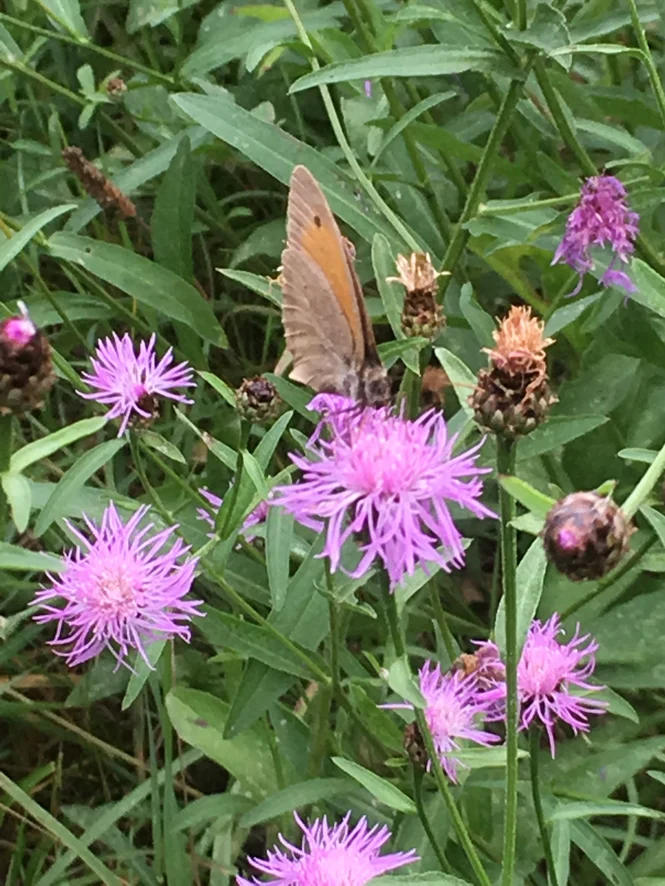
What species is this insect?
Maniola jurtina
